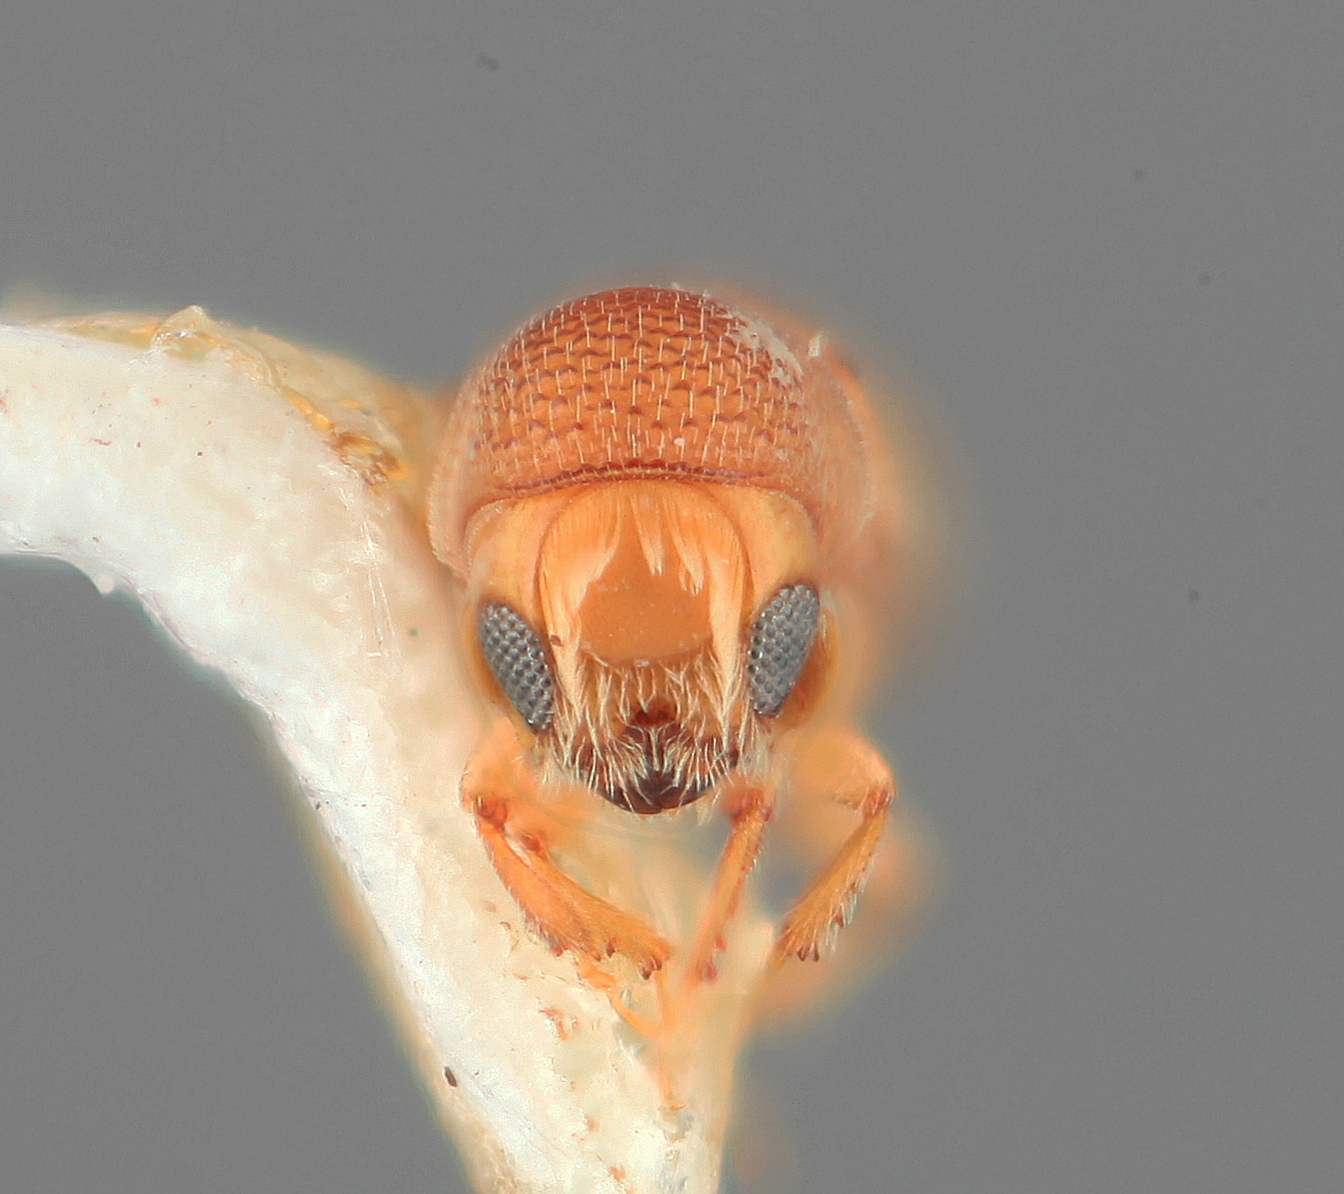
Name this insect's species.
Araptus virolae
